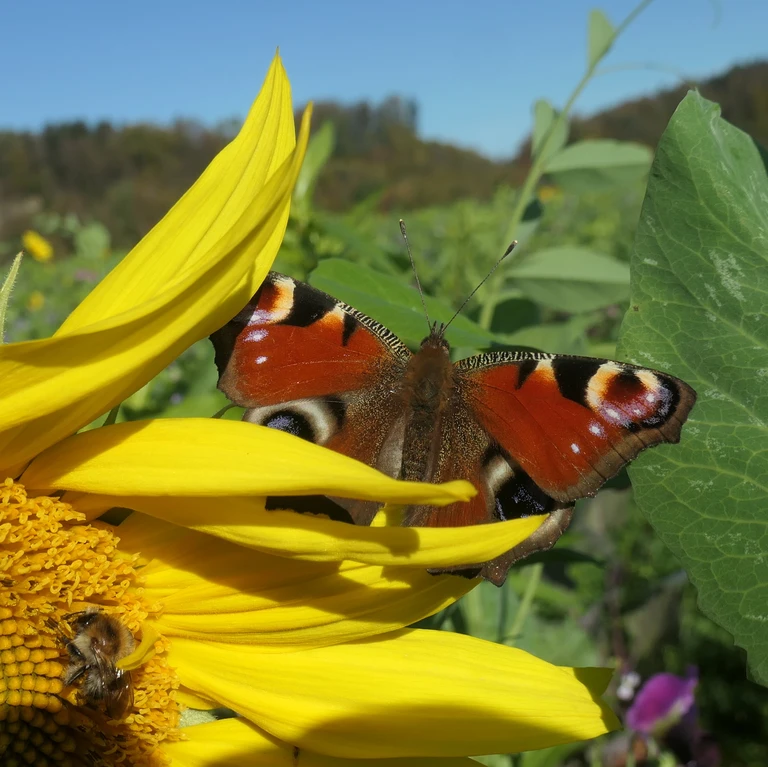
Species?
Aglais io
